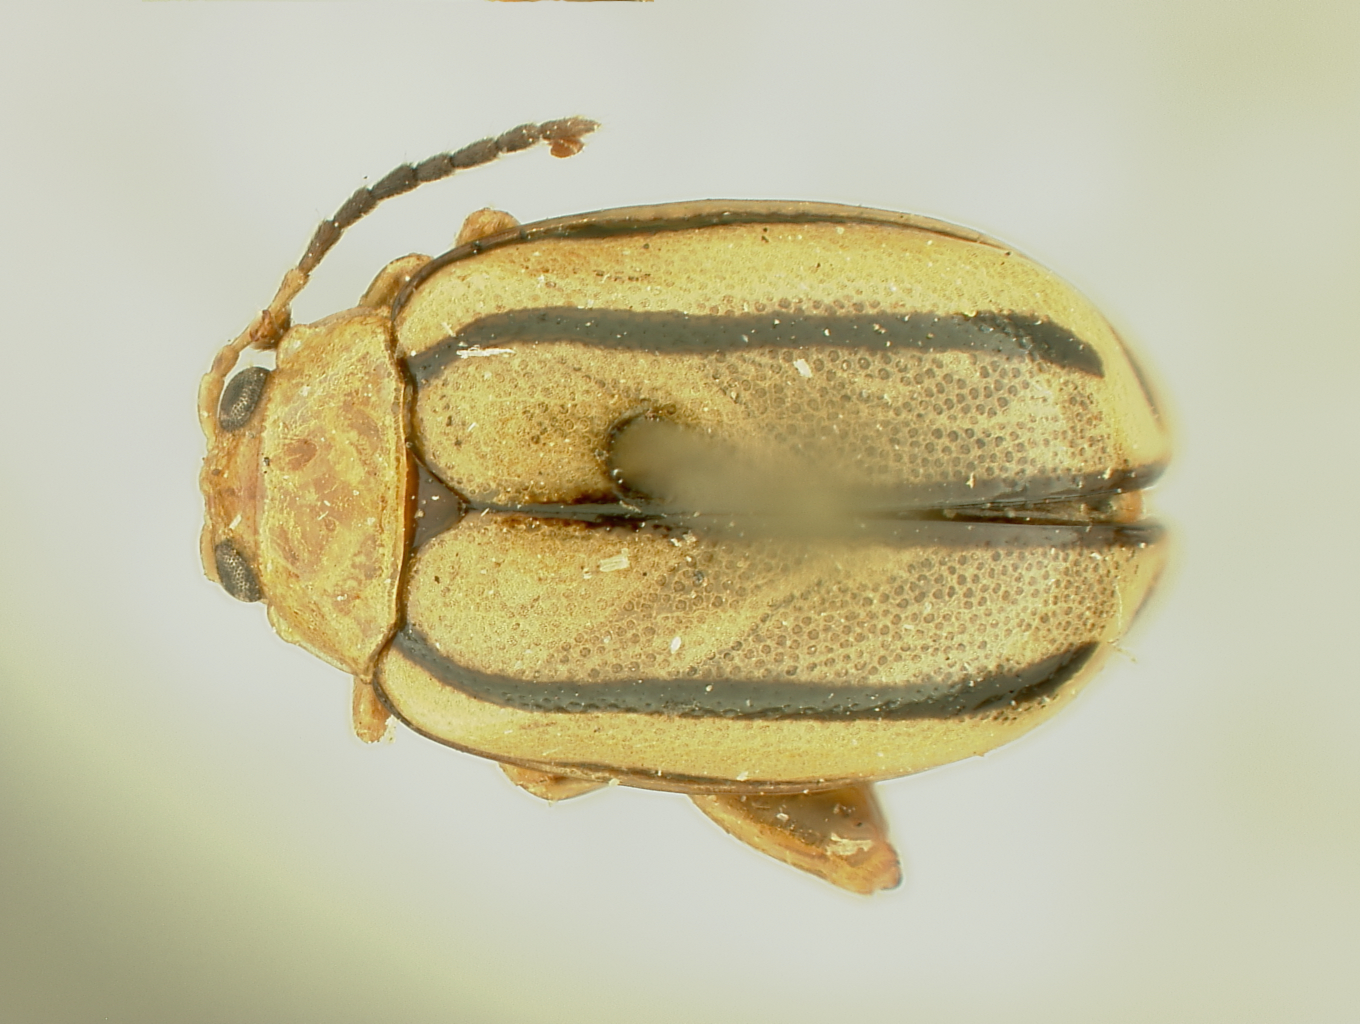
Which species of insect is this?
Disonycha ovata
